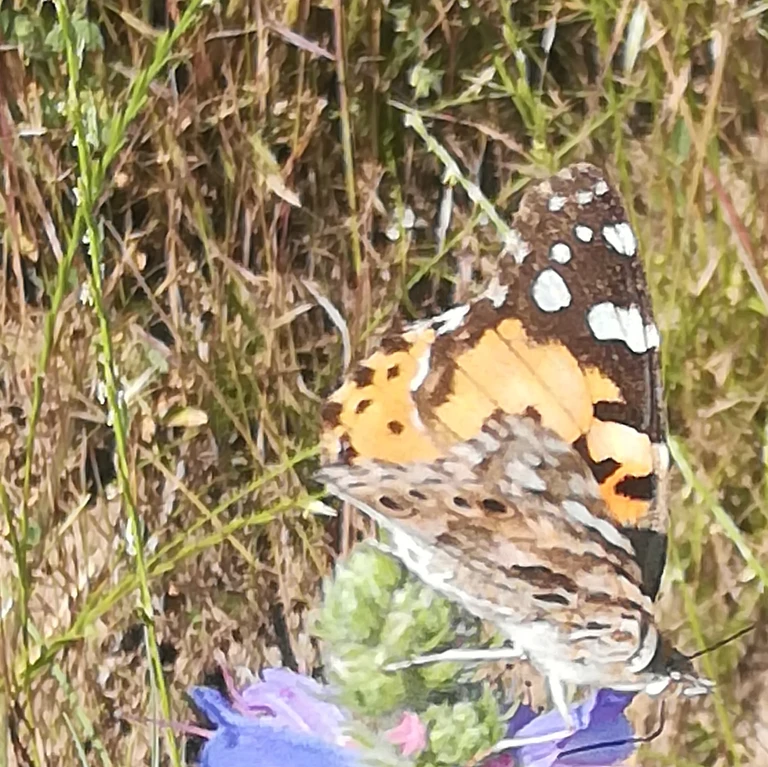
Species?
Vanessa cardui
